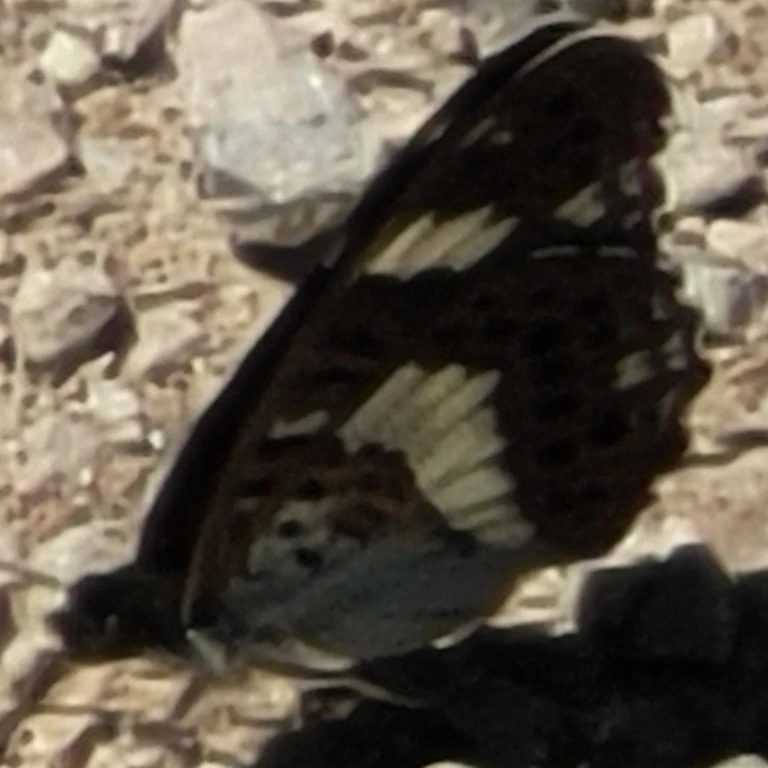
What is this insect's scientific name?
Limenitis camilla (also Ladoga camilla)
